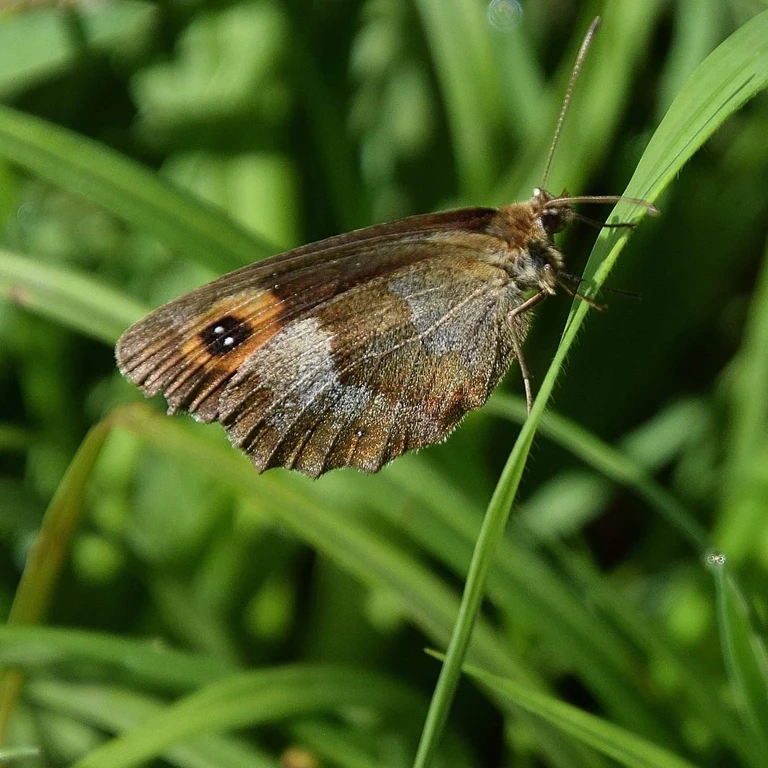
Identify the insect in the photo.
Erebia aethiops
